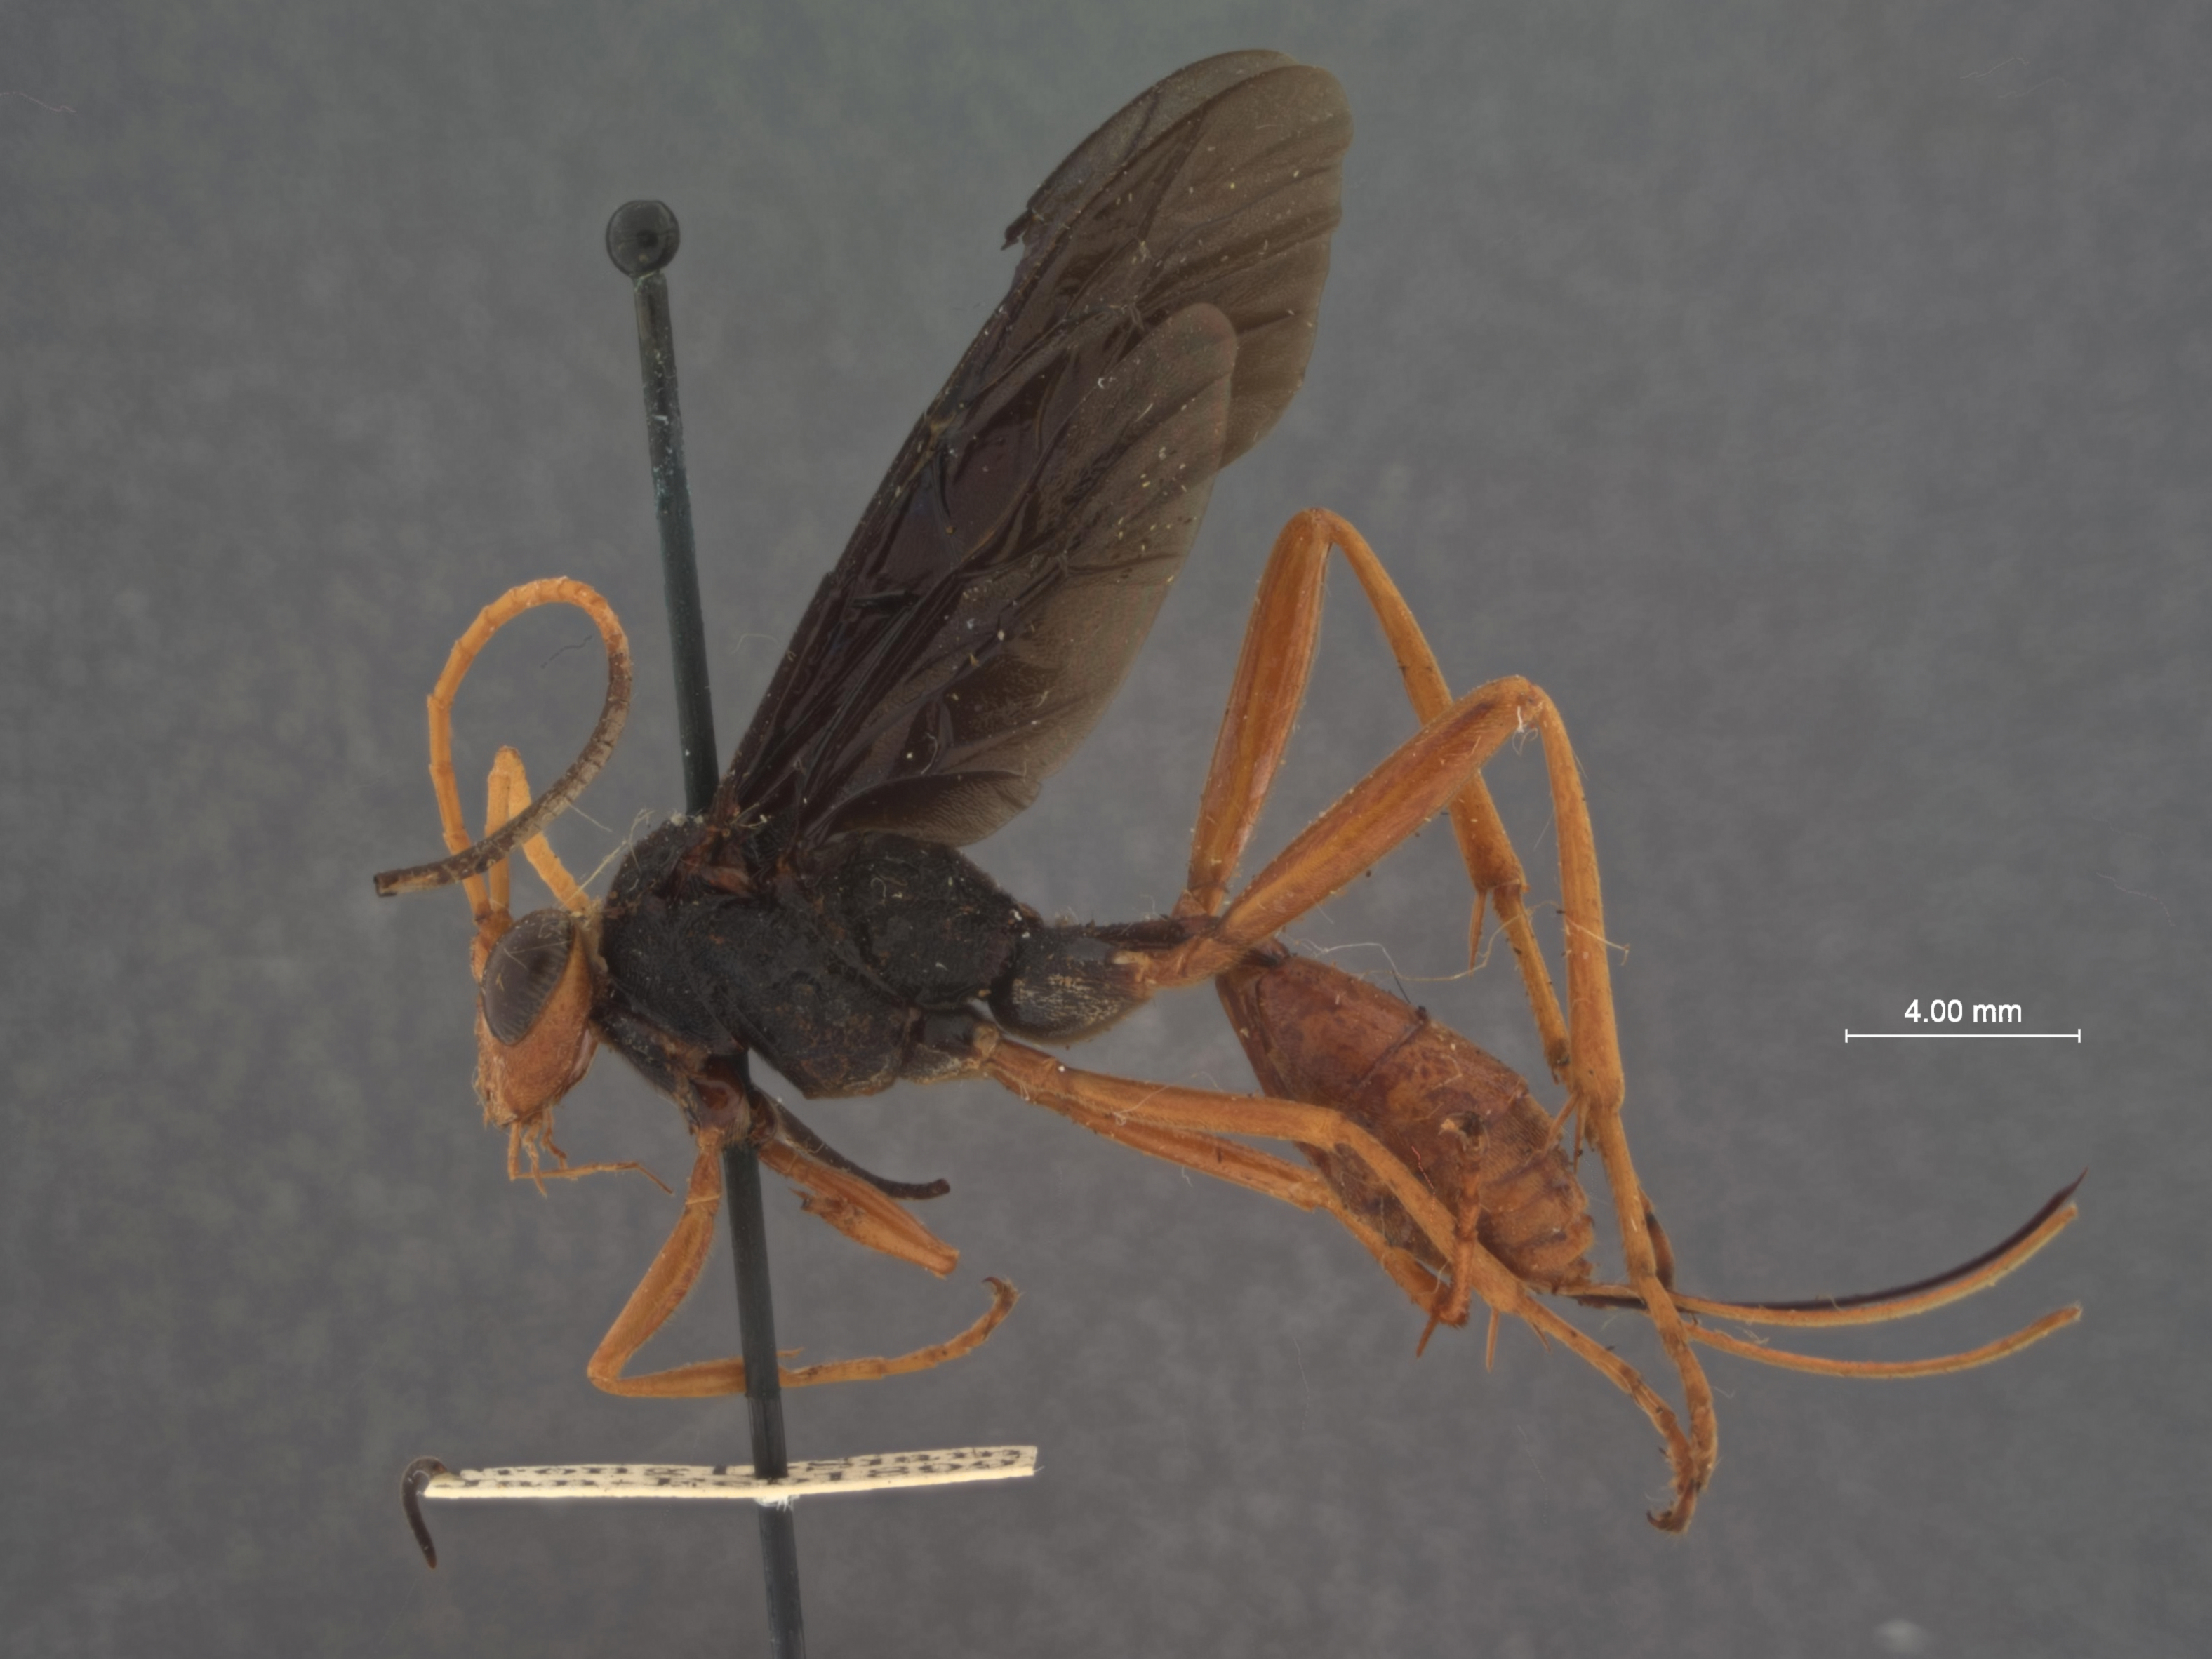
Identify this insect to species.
Mansa bicolor
